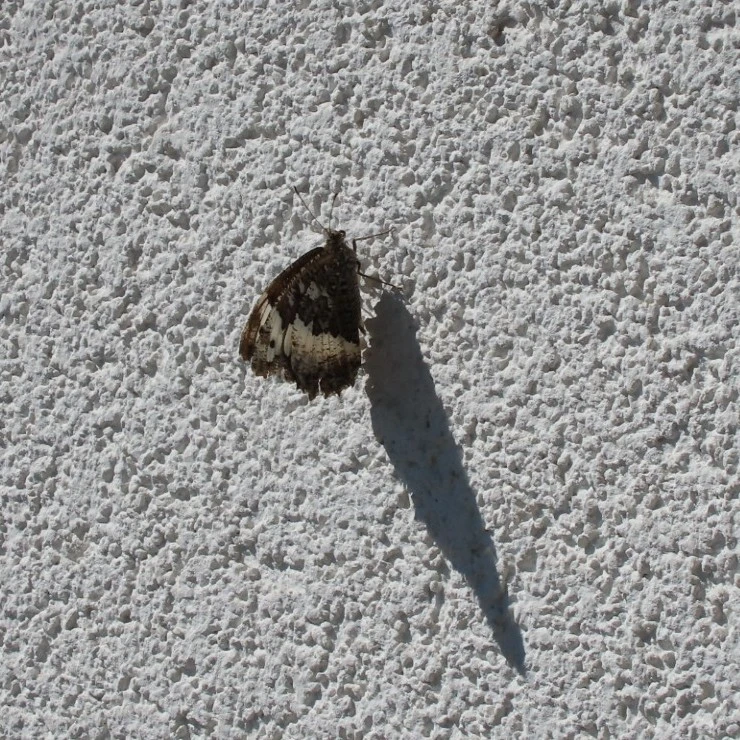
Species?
Brintesia circe
